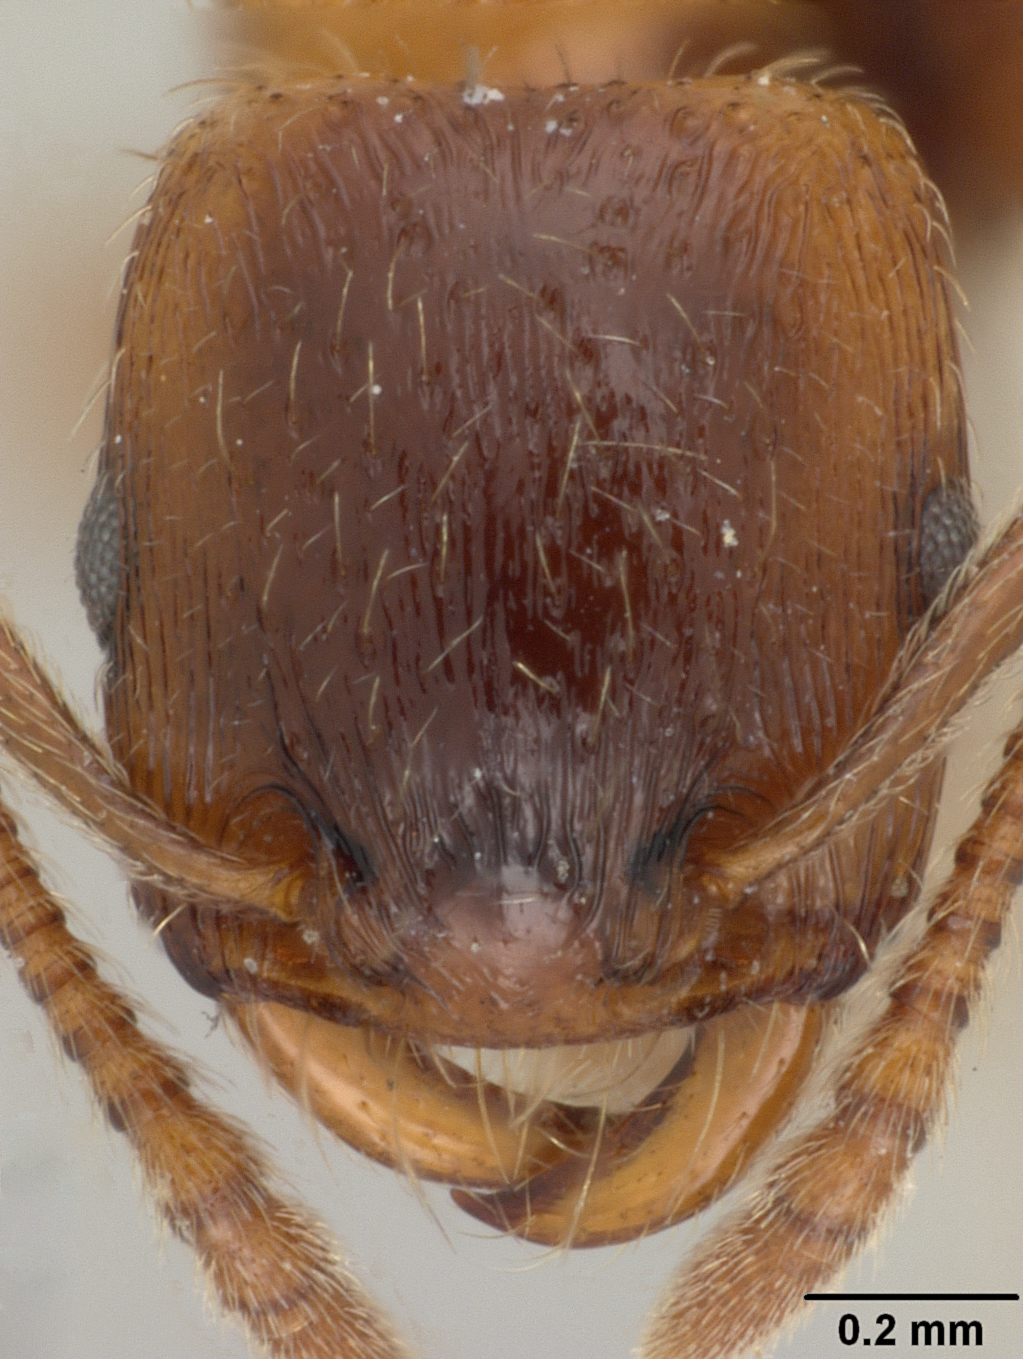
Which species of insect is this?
Strongylognathus huberi
